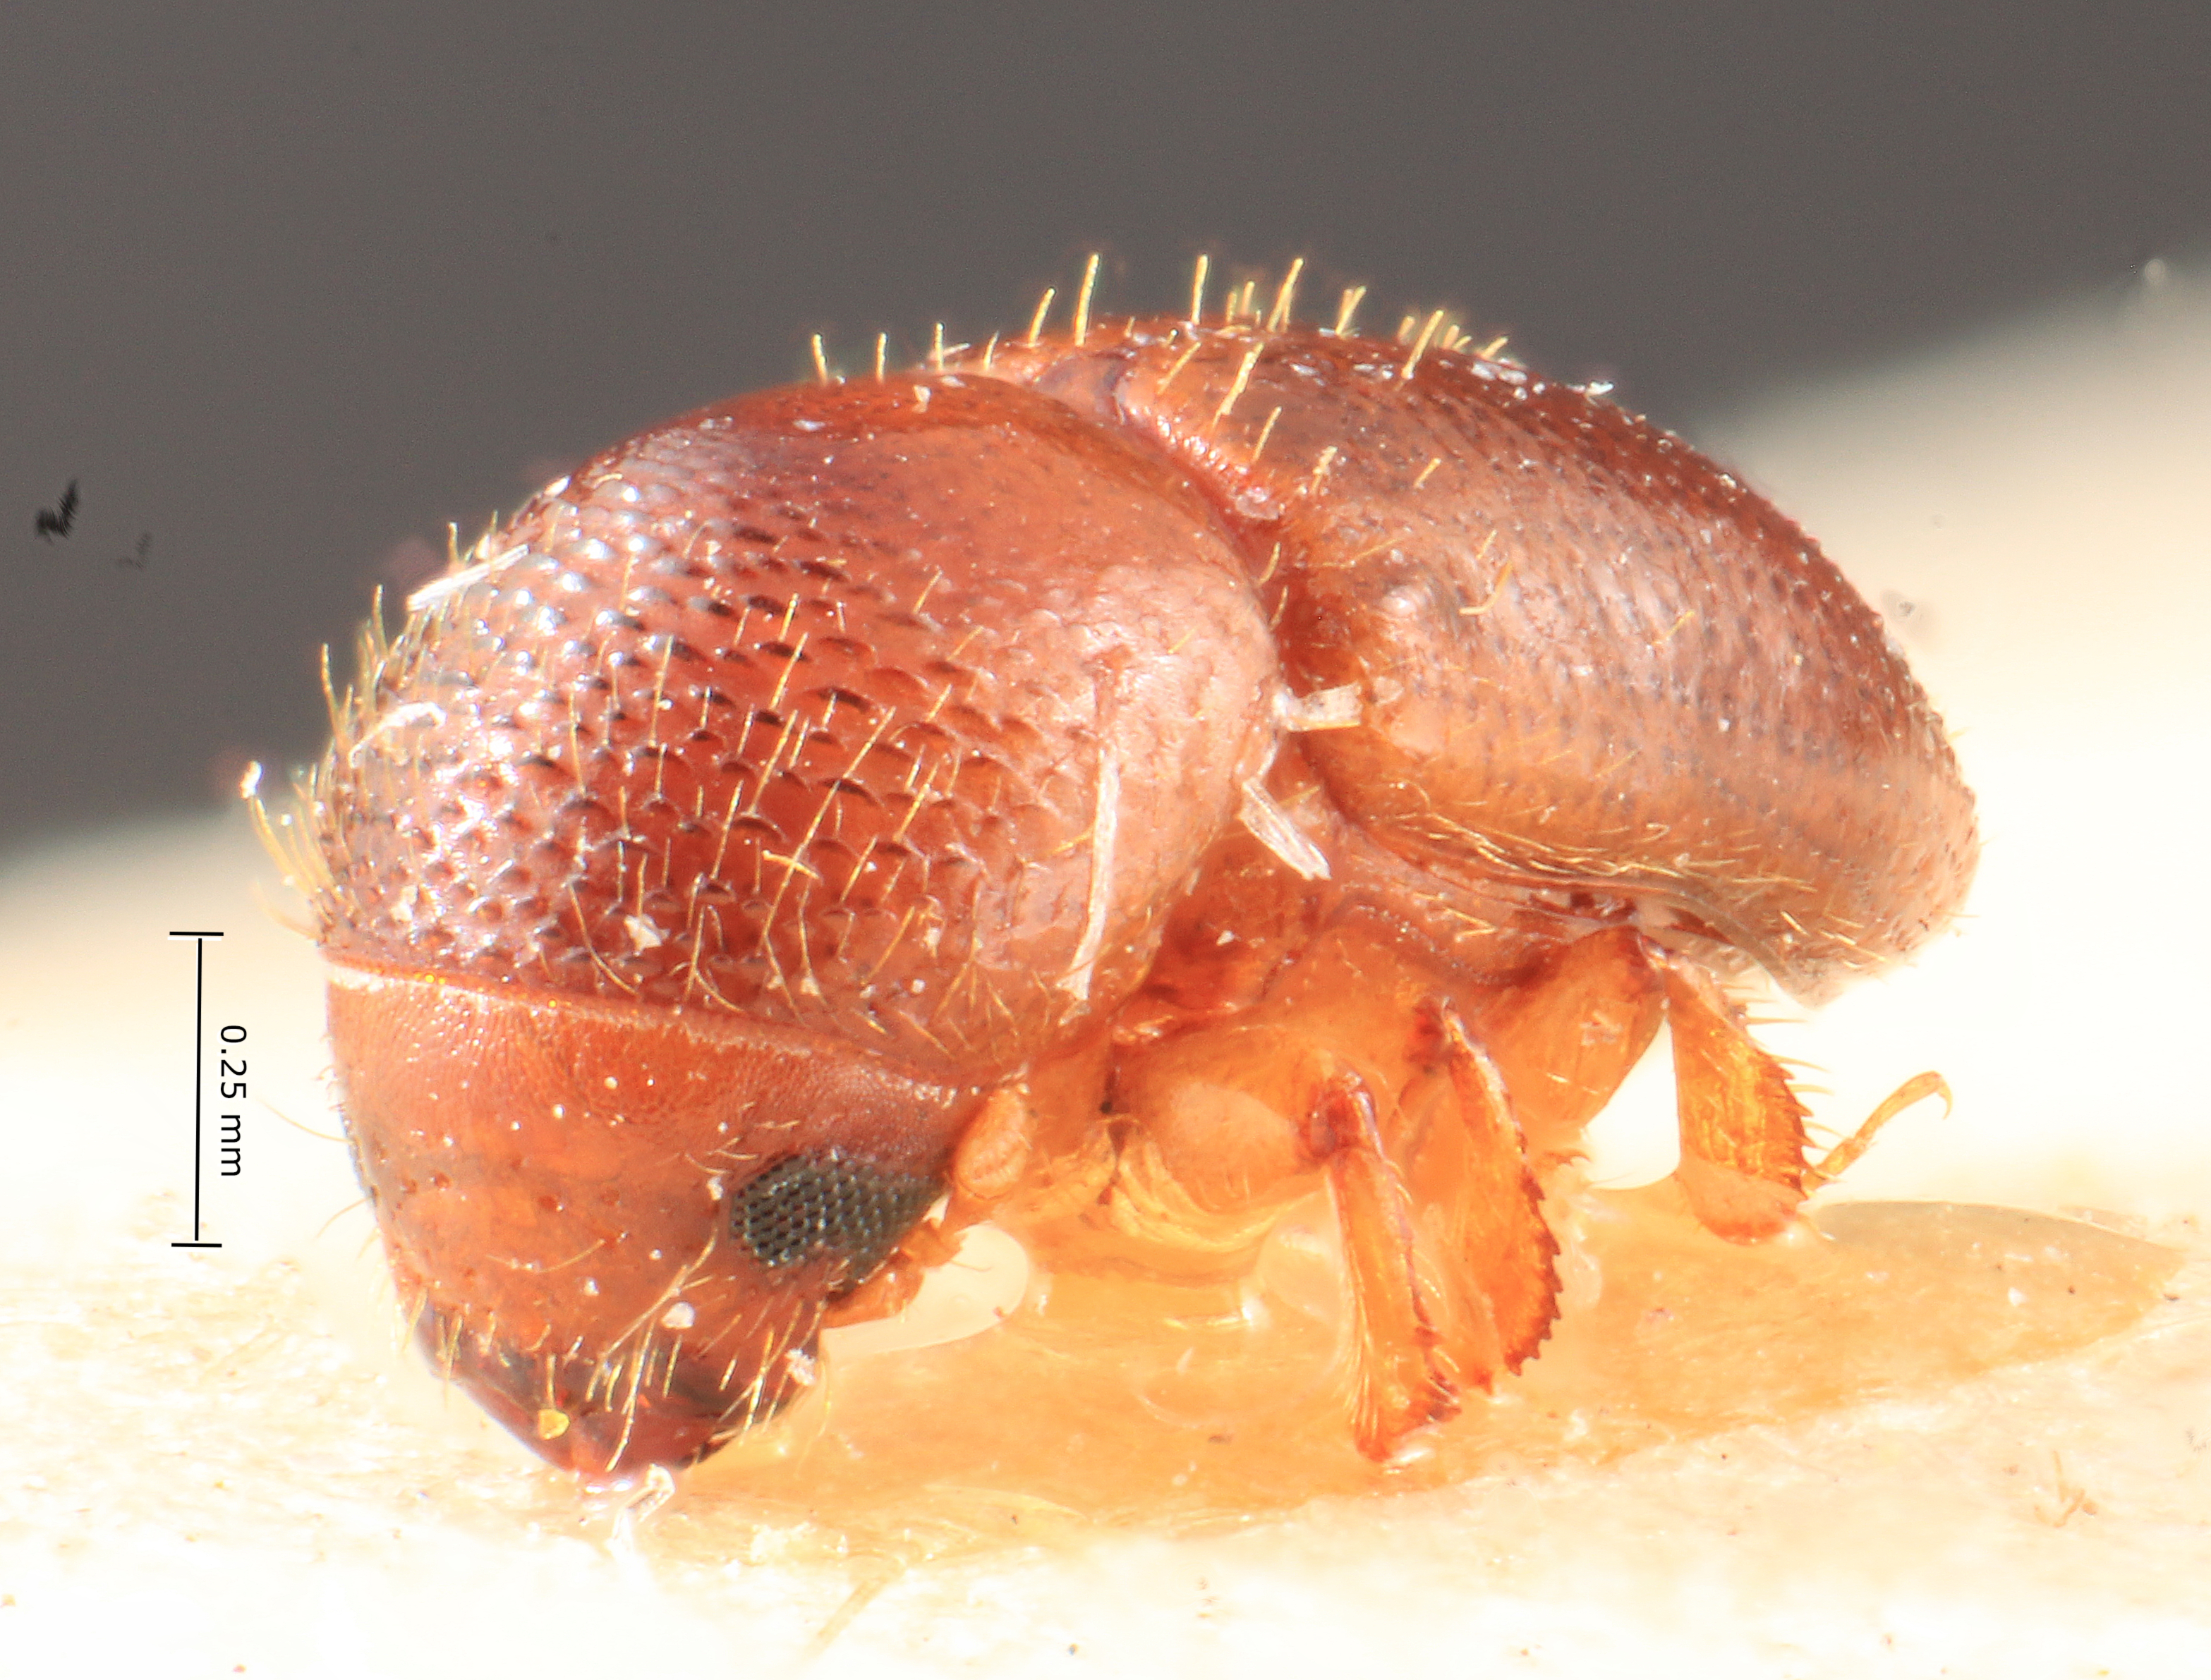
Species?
Xyleborus subasperulus
